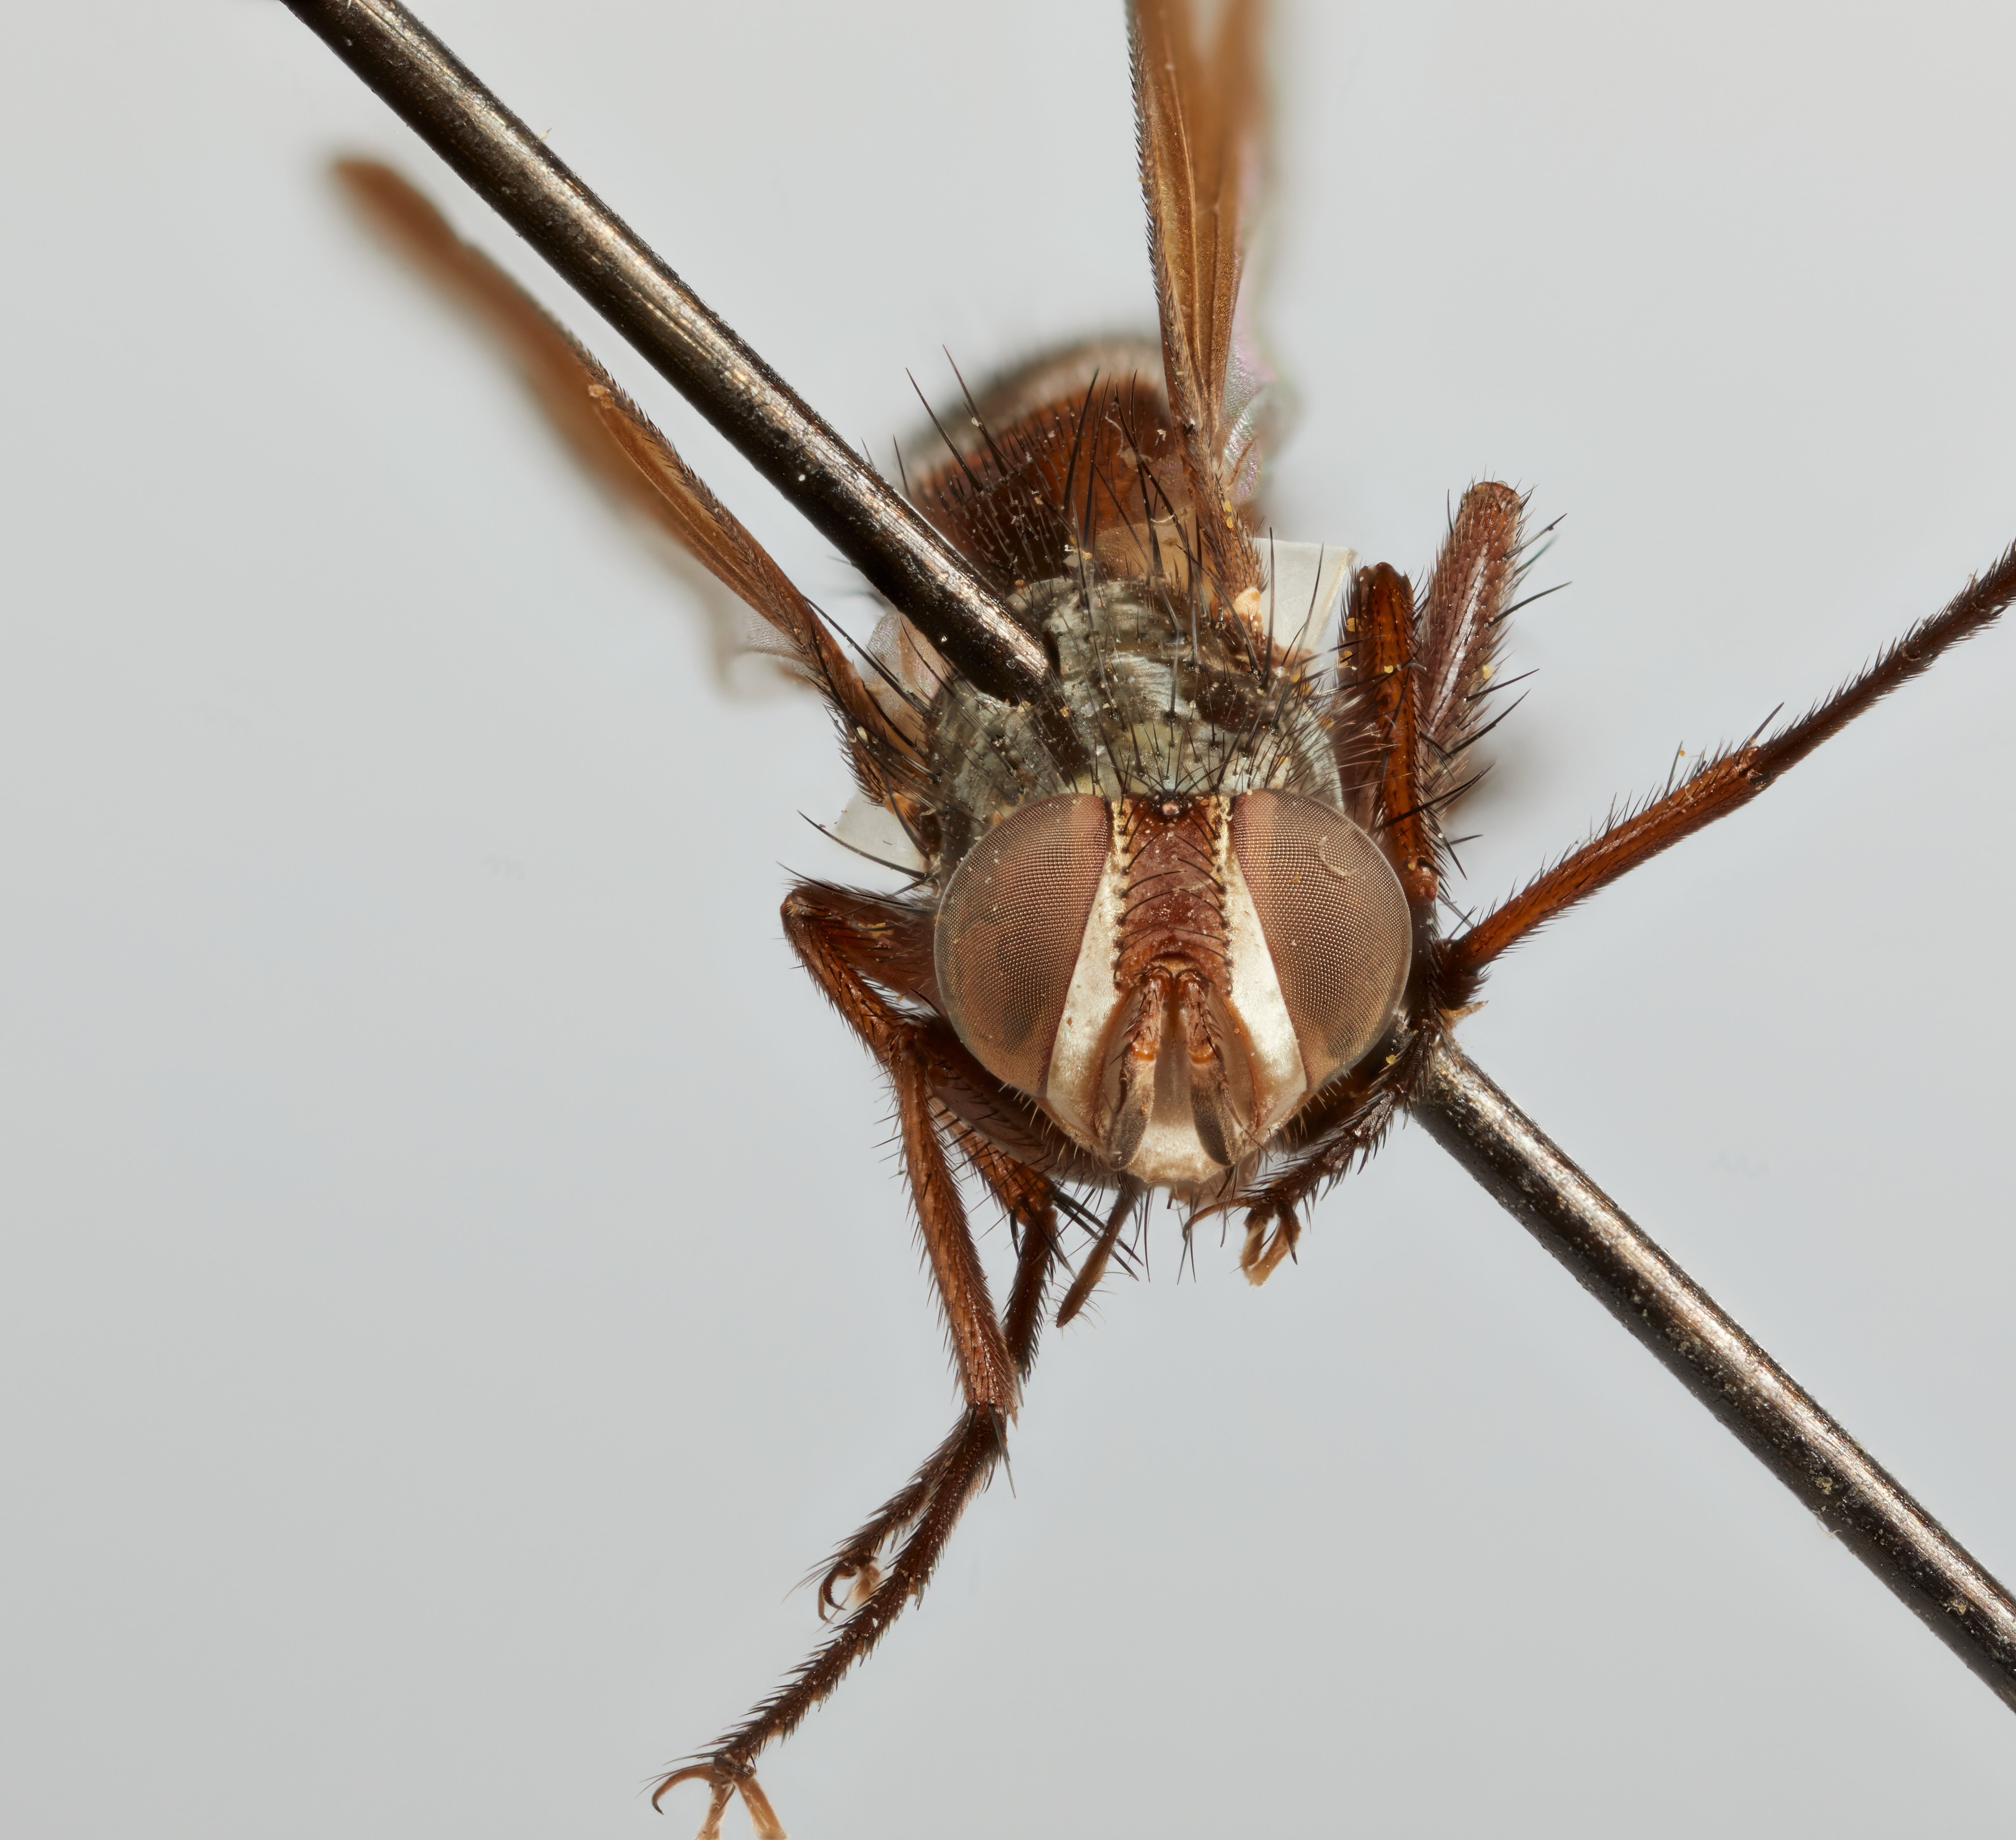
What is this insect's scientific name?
Cylindromyia limbata
